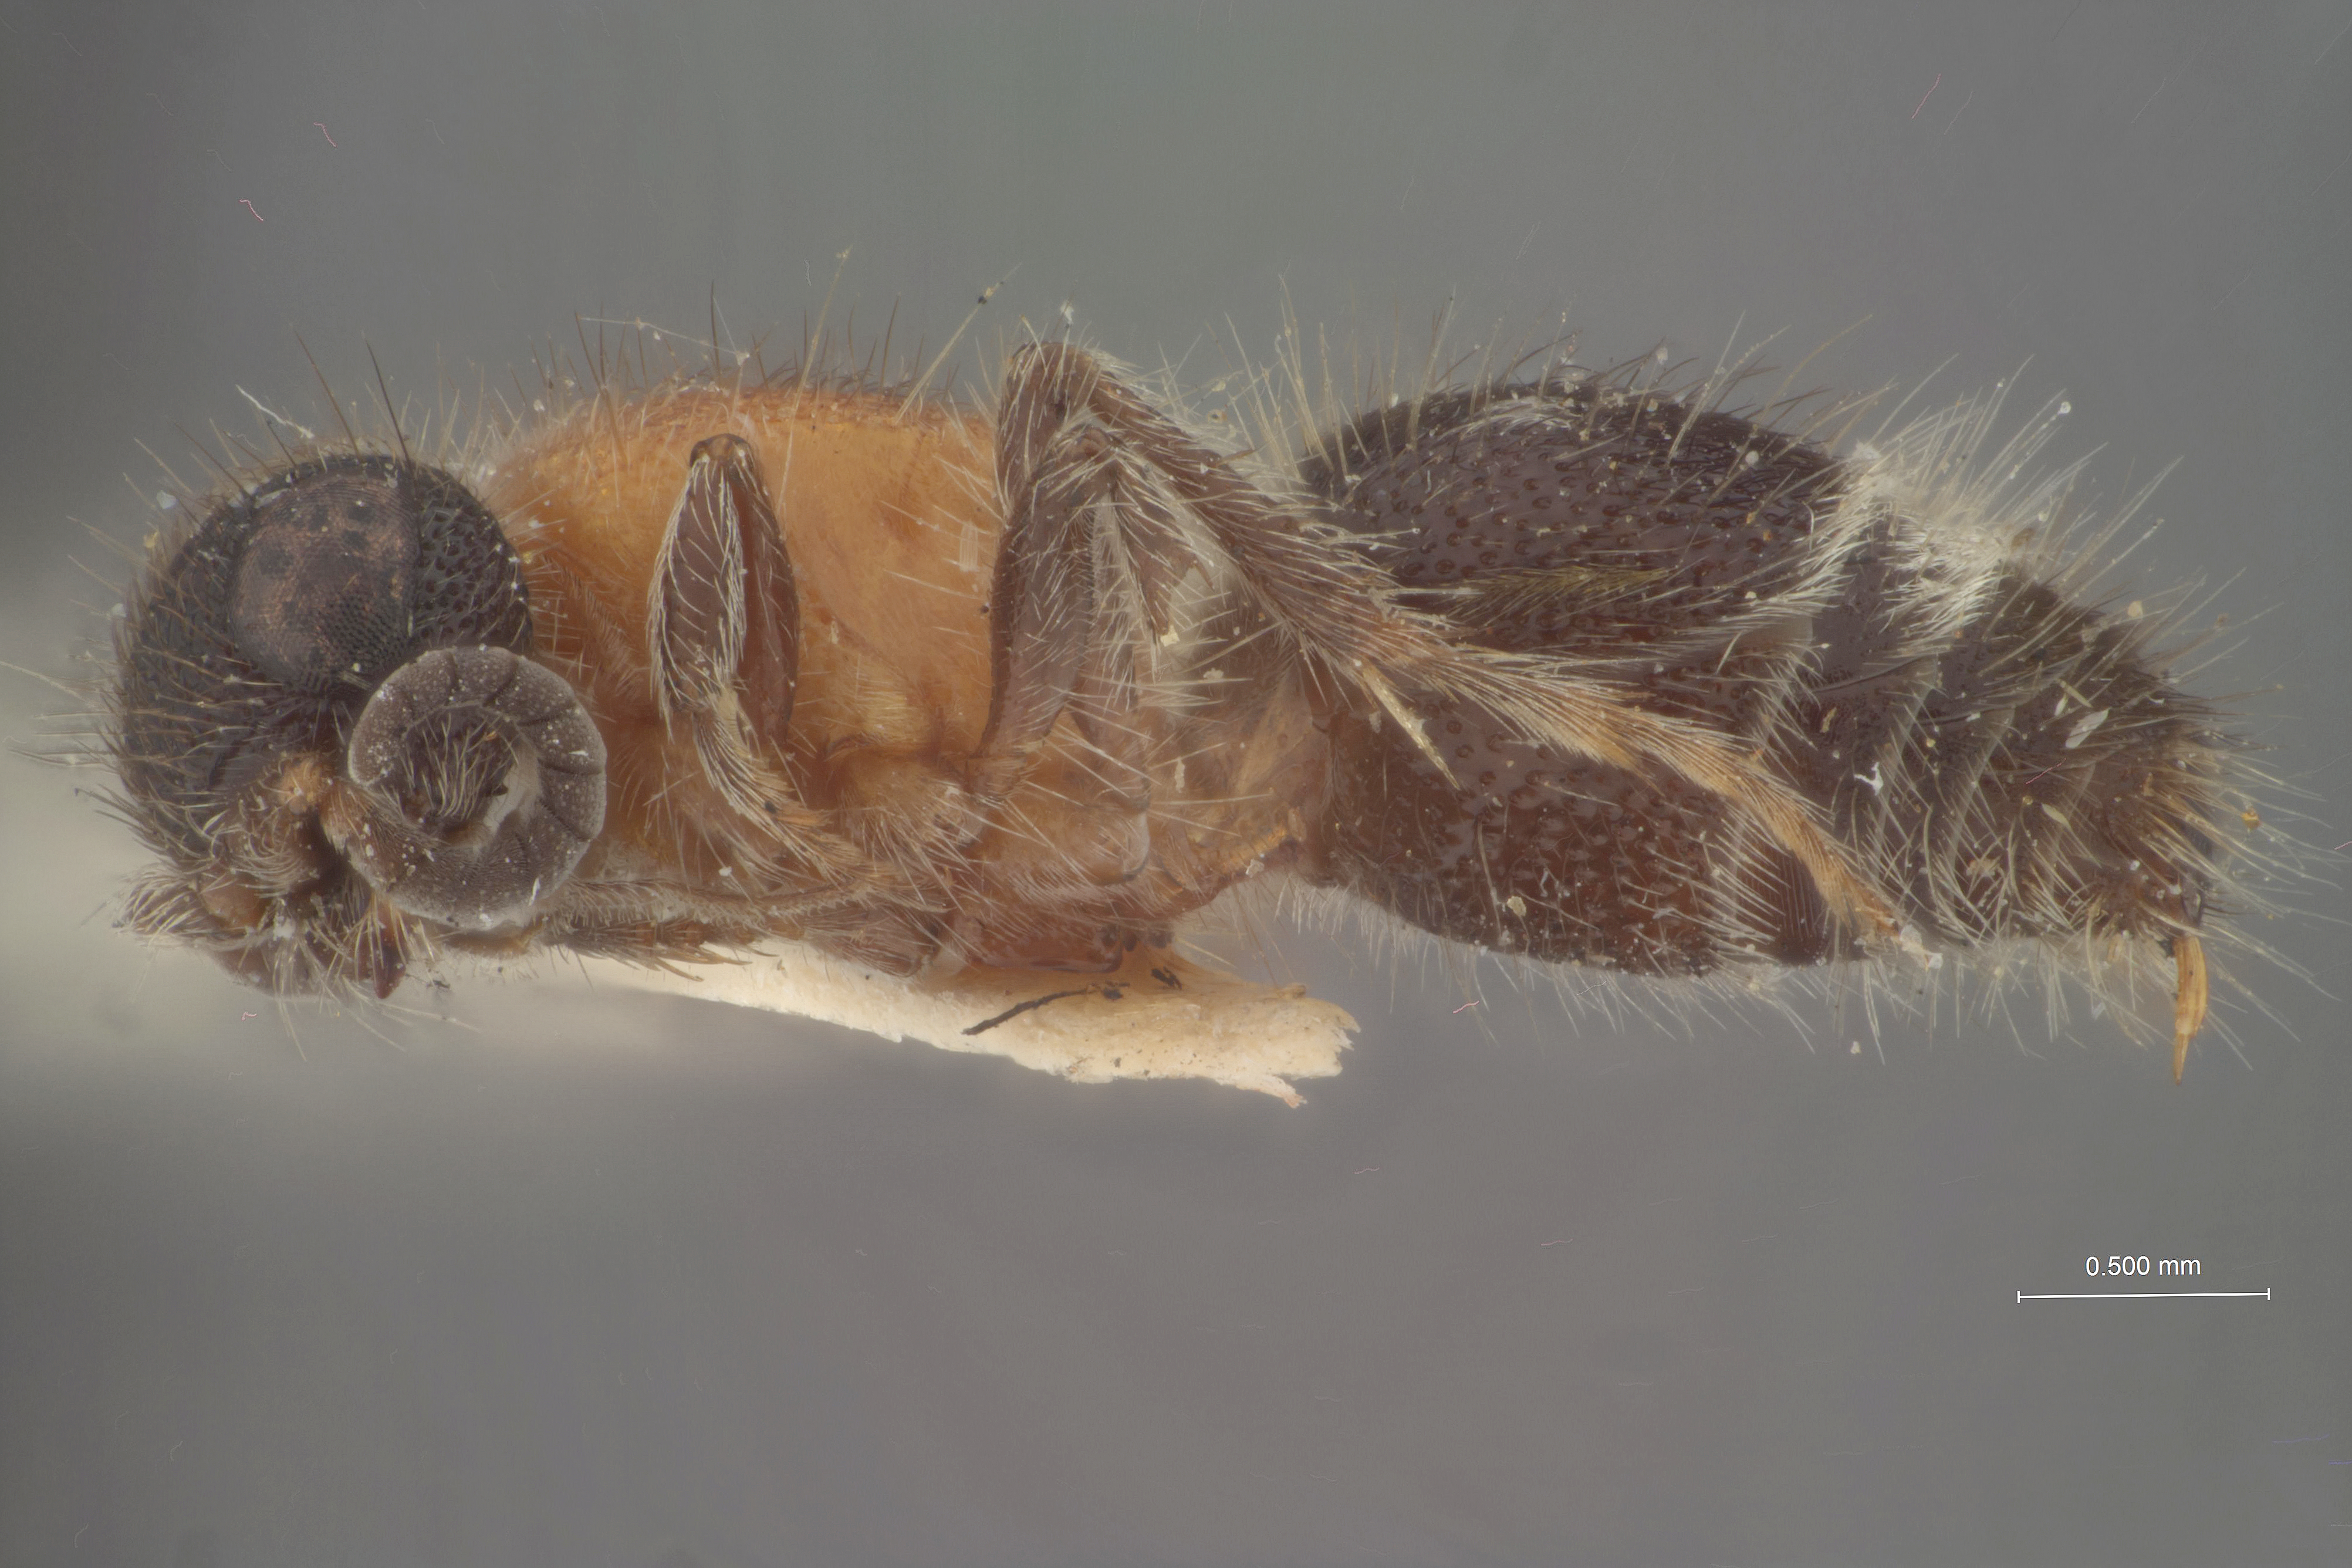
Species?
Smicromyrme autonoe
